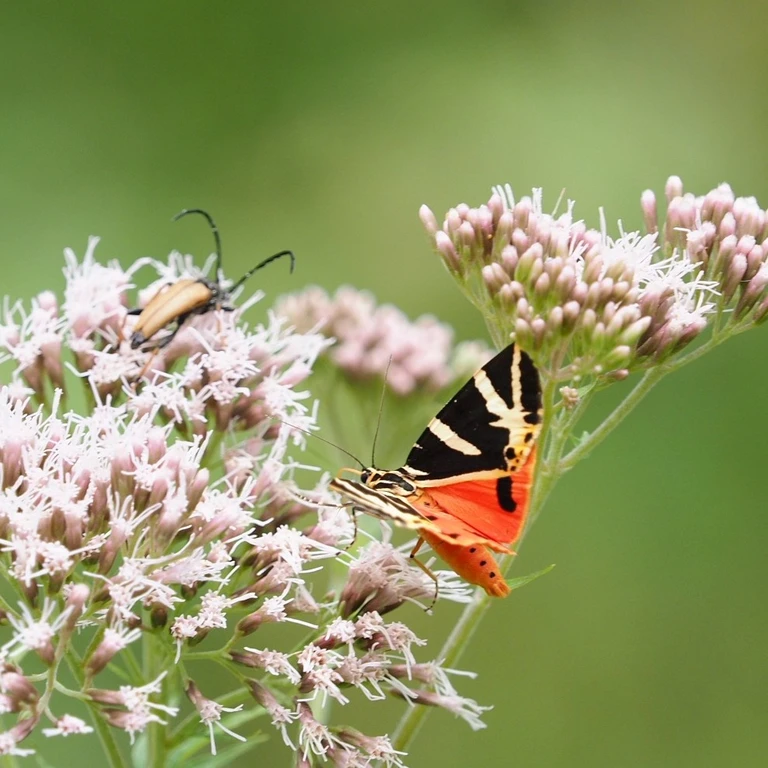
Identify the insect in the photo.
Euplagia quadripunctaria
